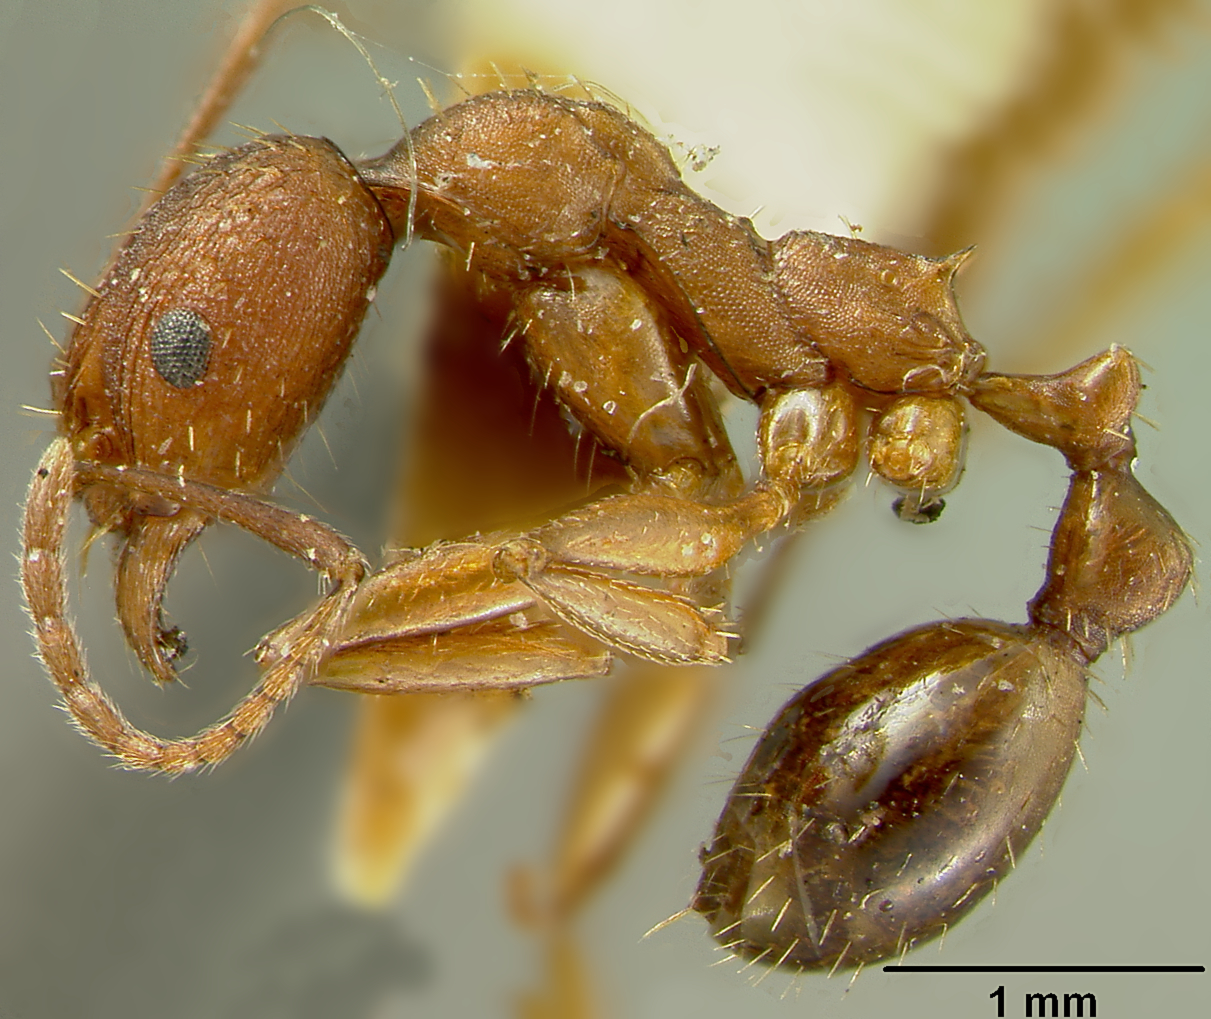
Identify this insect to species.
Aphaenogaster treatae
